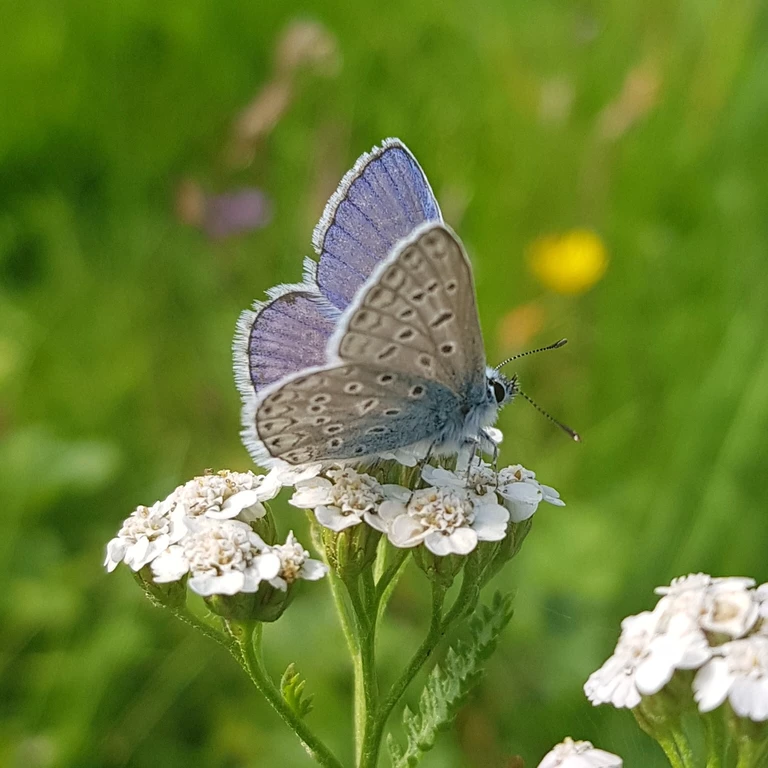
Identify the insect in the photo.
Polyommatus icarus
